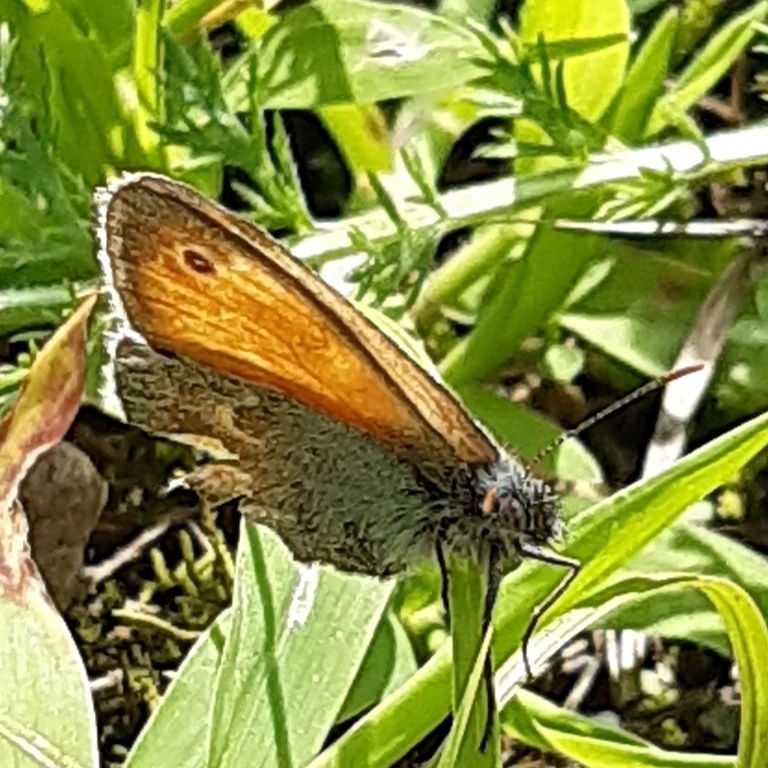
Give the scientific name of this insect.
Coenonympha pamphilus
